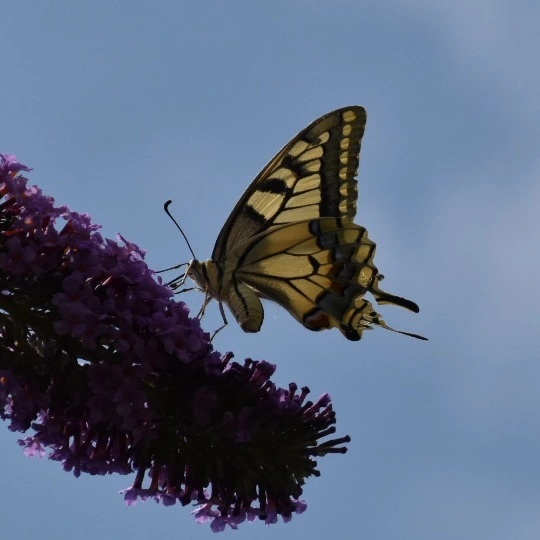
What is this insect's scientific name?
Papilio machaon
